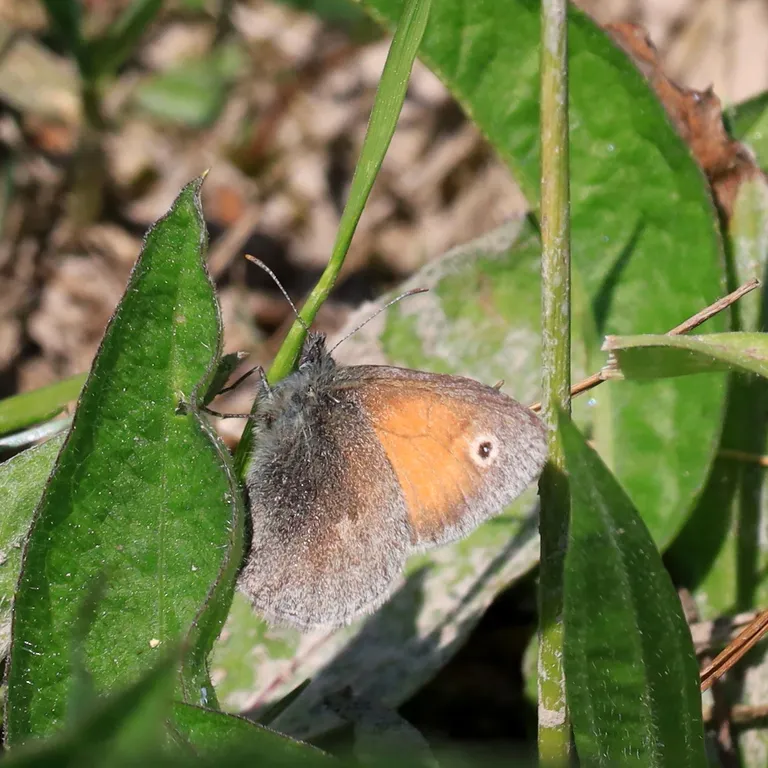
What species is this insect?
Coenonympha pamphilus
